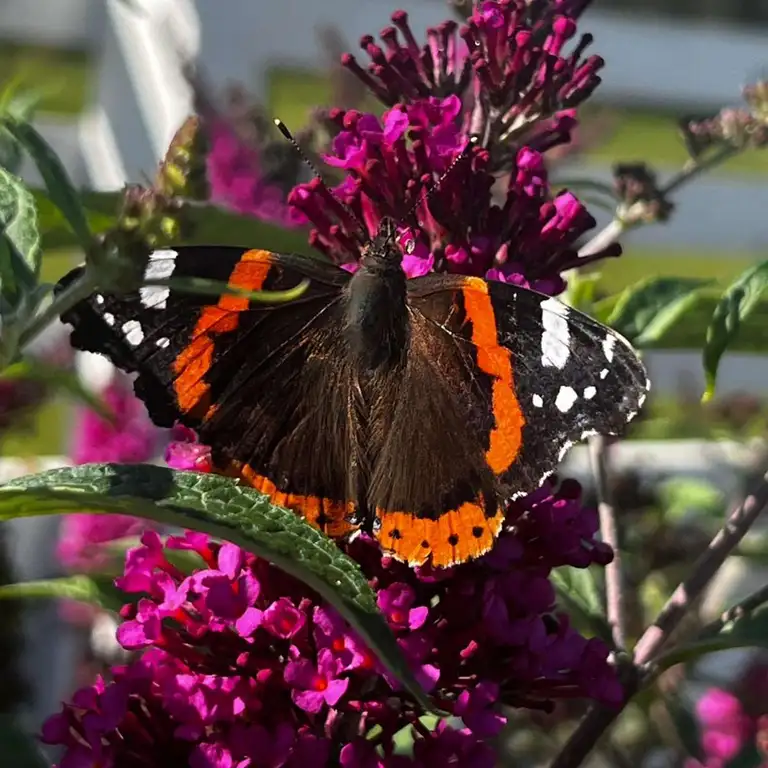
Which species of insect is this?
Vanessa atalanta
